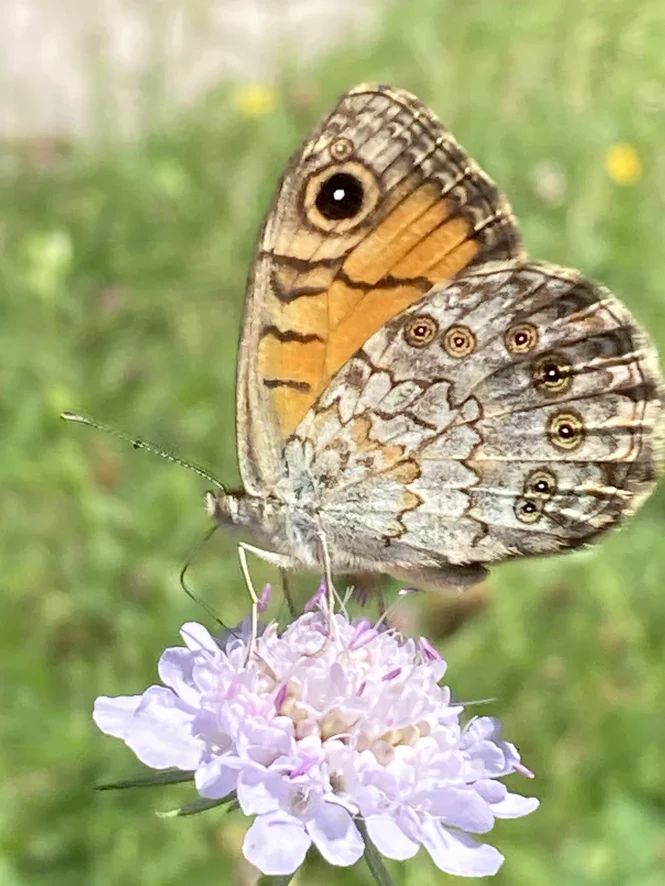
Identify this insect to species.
Lasiommata megera (also Pararge megera)
